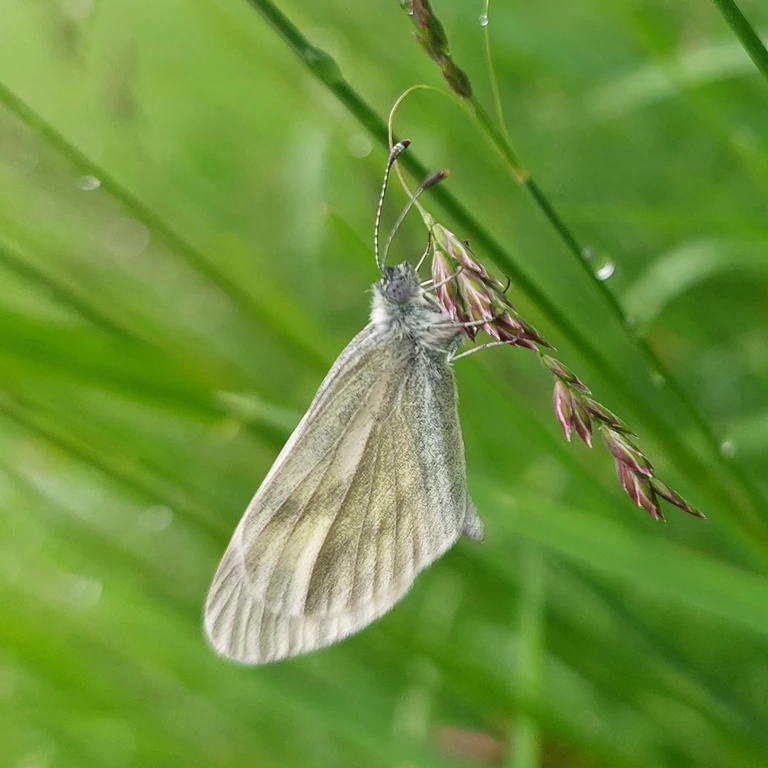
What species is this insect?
Leptidea sinapis/juvernica
